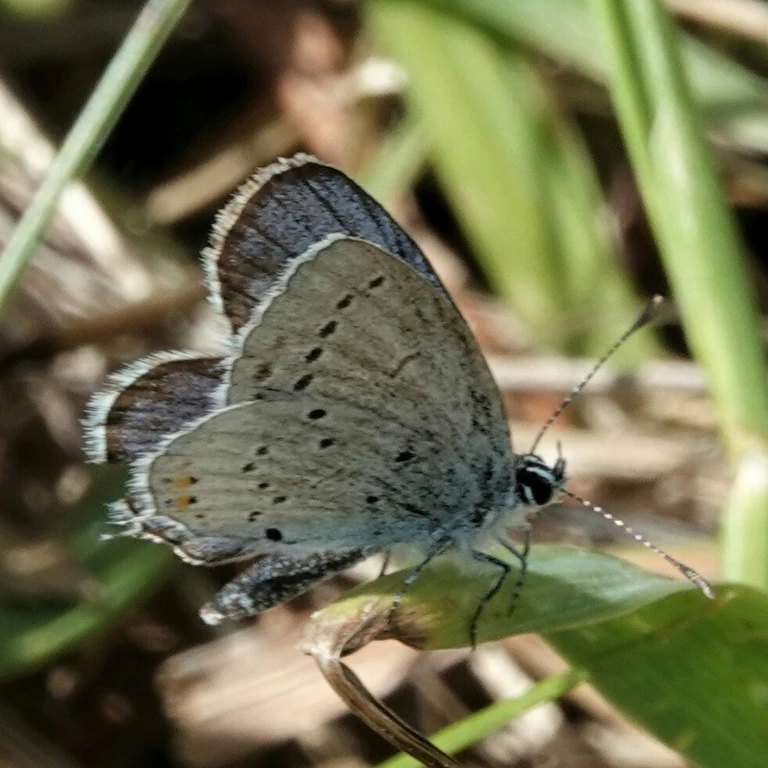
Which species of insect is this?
Cupido argiades (also Elkalyce argiades)
